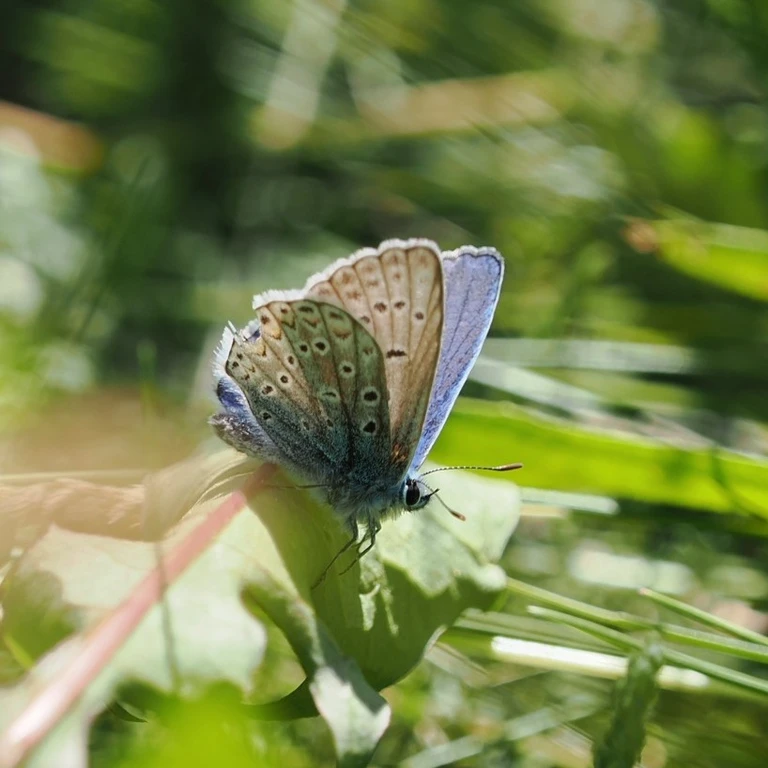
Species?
Polyommatus icarus
